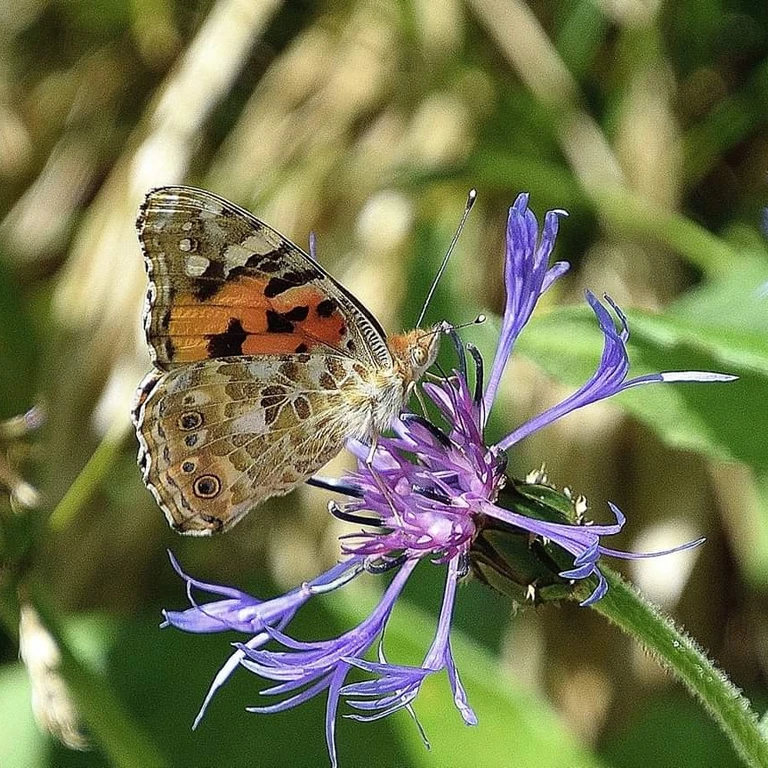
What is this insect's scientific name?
Vanessa cardui
